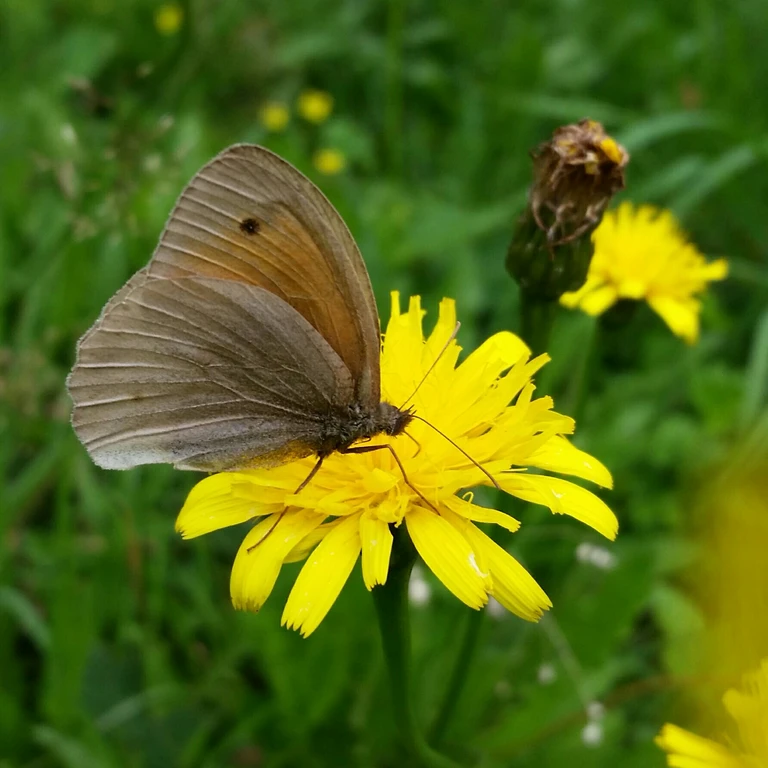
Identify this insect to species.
Maniola jurtina
